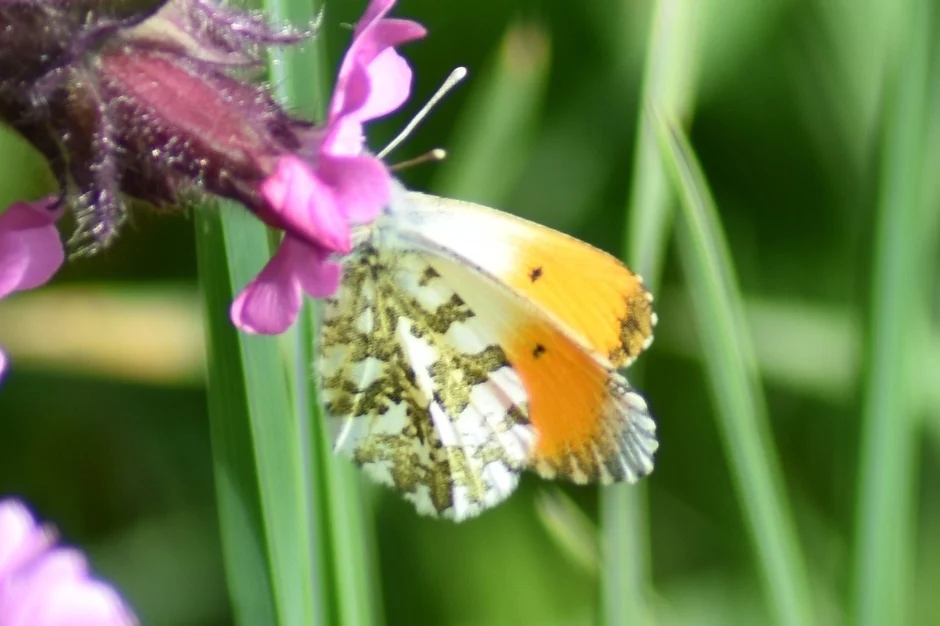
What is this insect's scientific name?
Anthocharis cardamines
